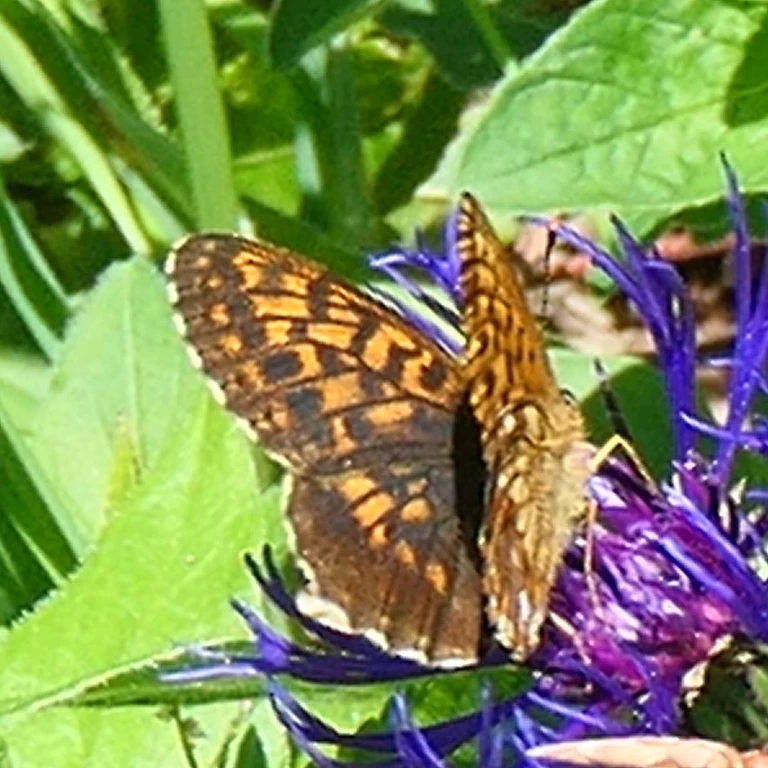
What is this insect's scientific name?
Boloria thore
